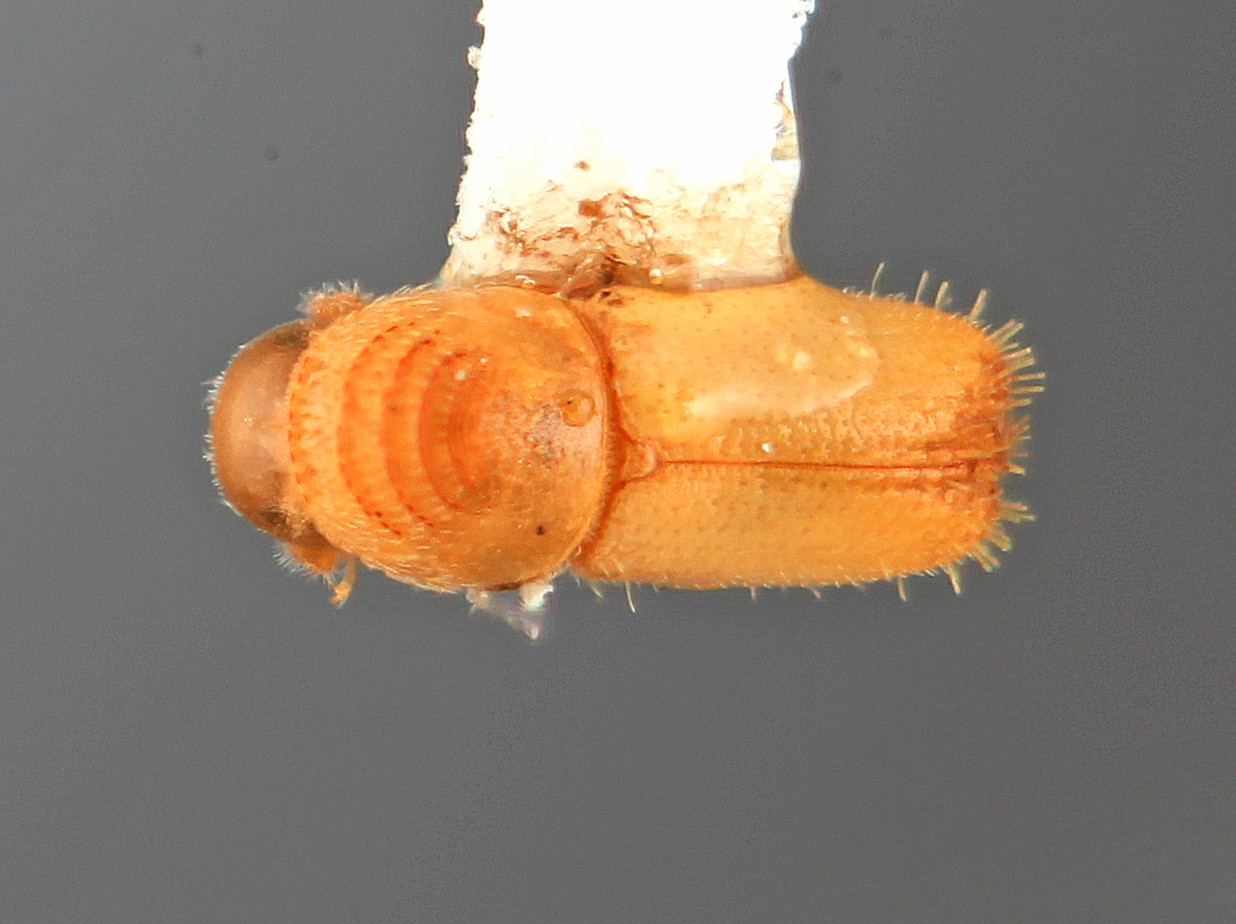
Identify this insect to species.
Pityophthorus vescus
